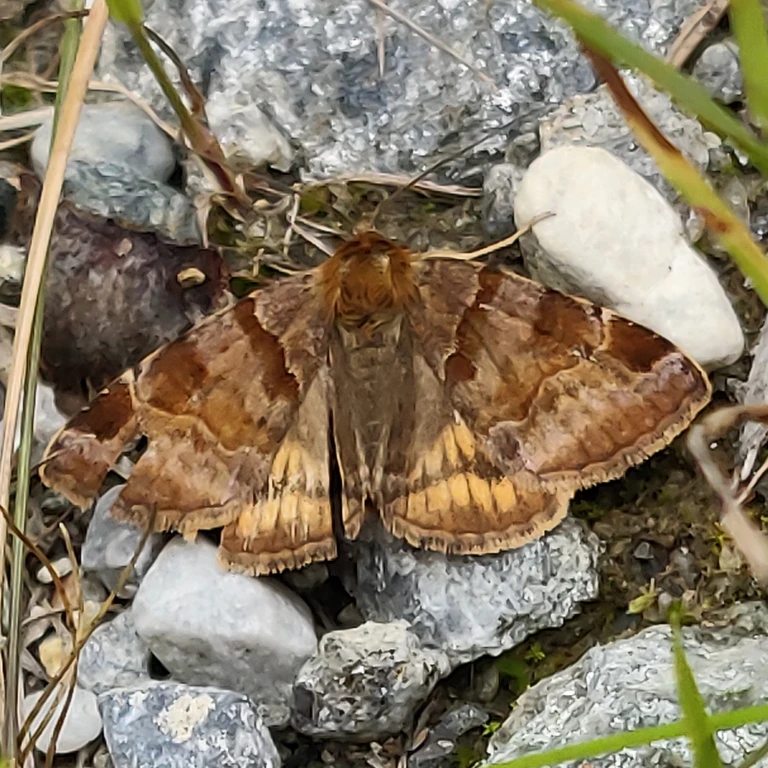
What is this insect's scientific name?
Euclidia glyphica
